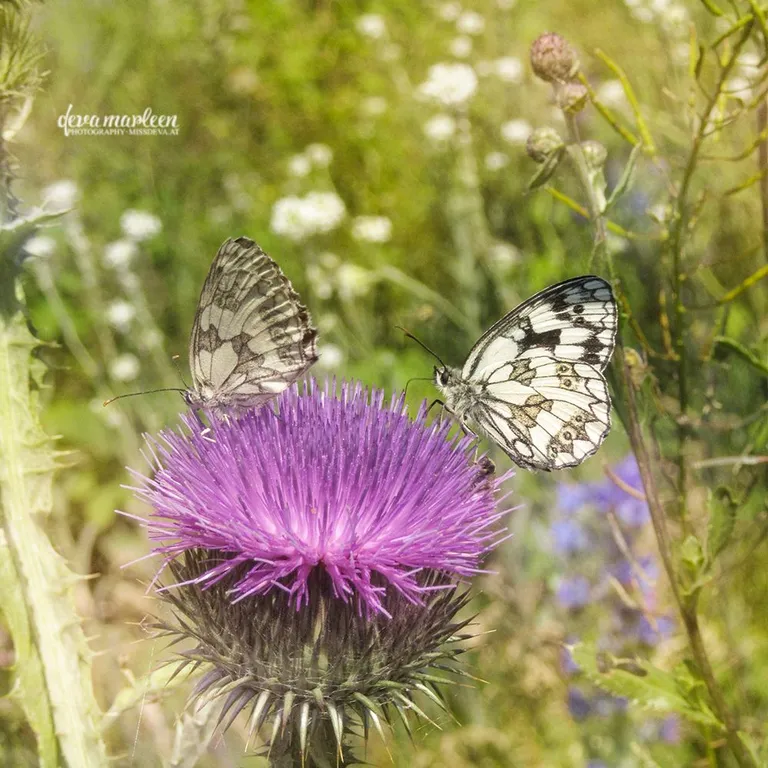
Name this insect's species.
Melanargia galathea
